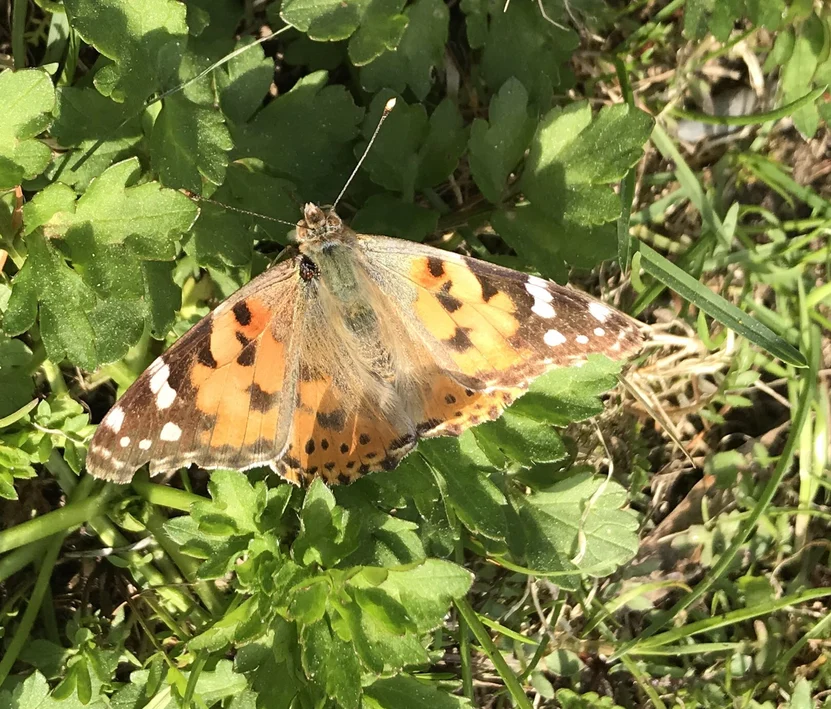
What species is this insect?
Vanessa cardui
